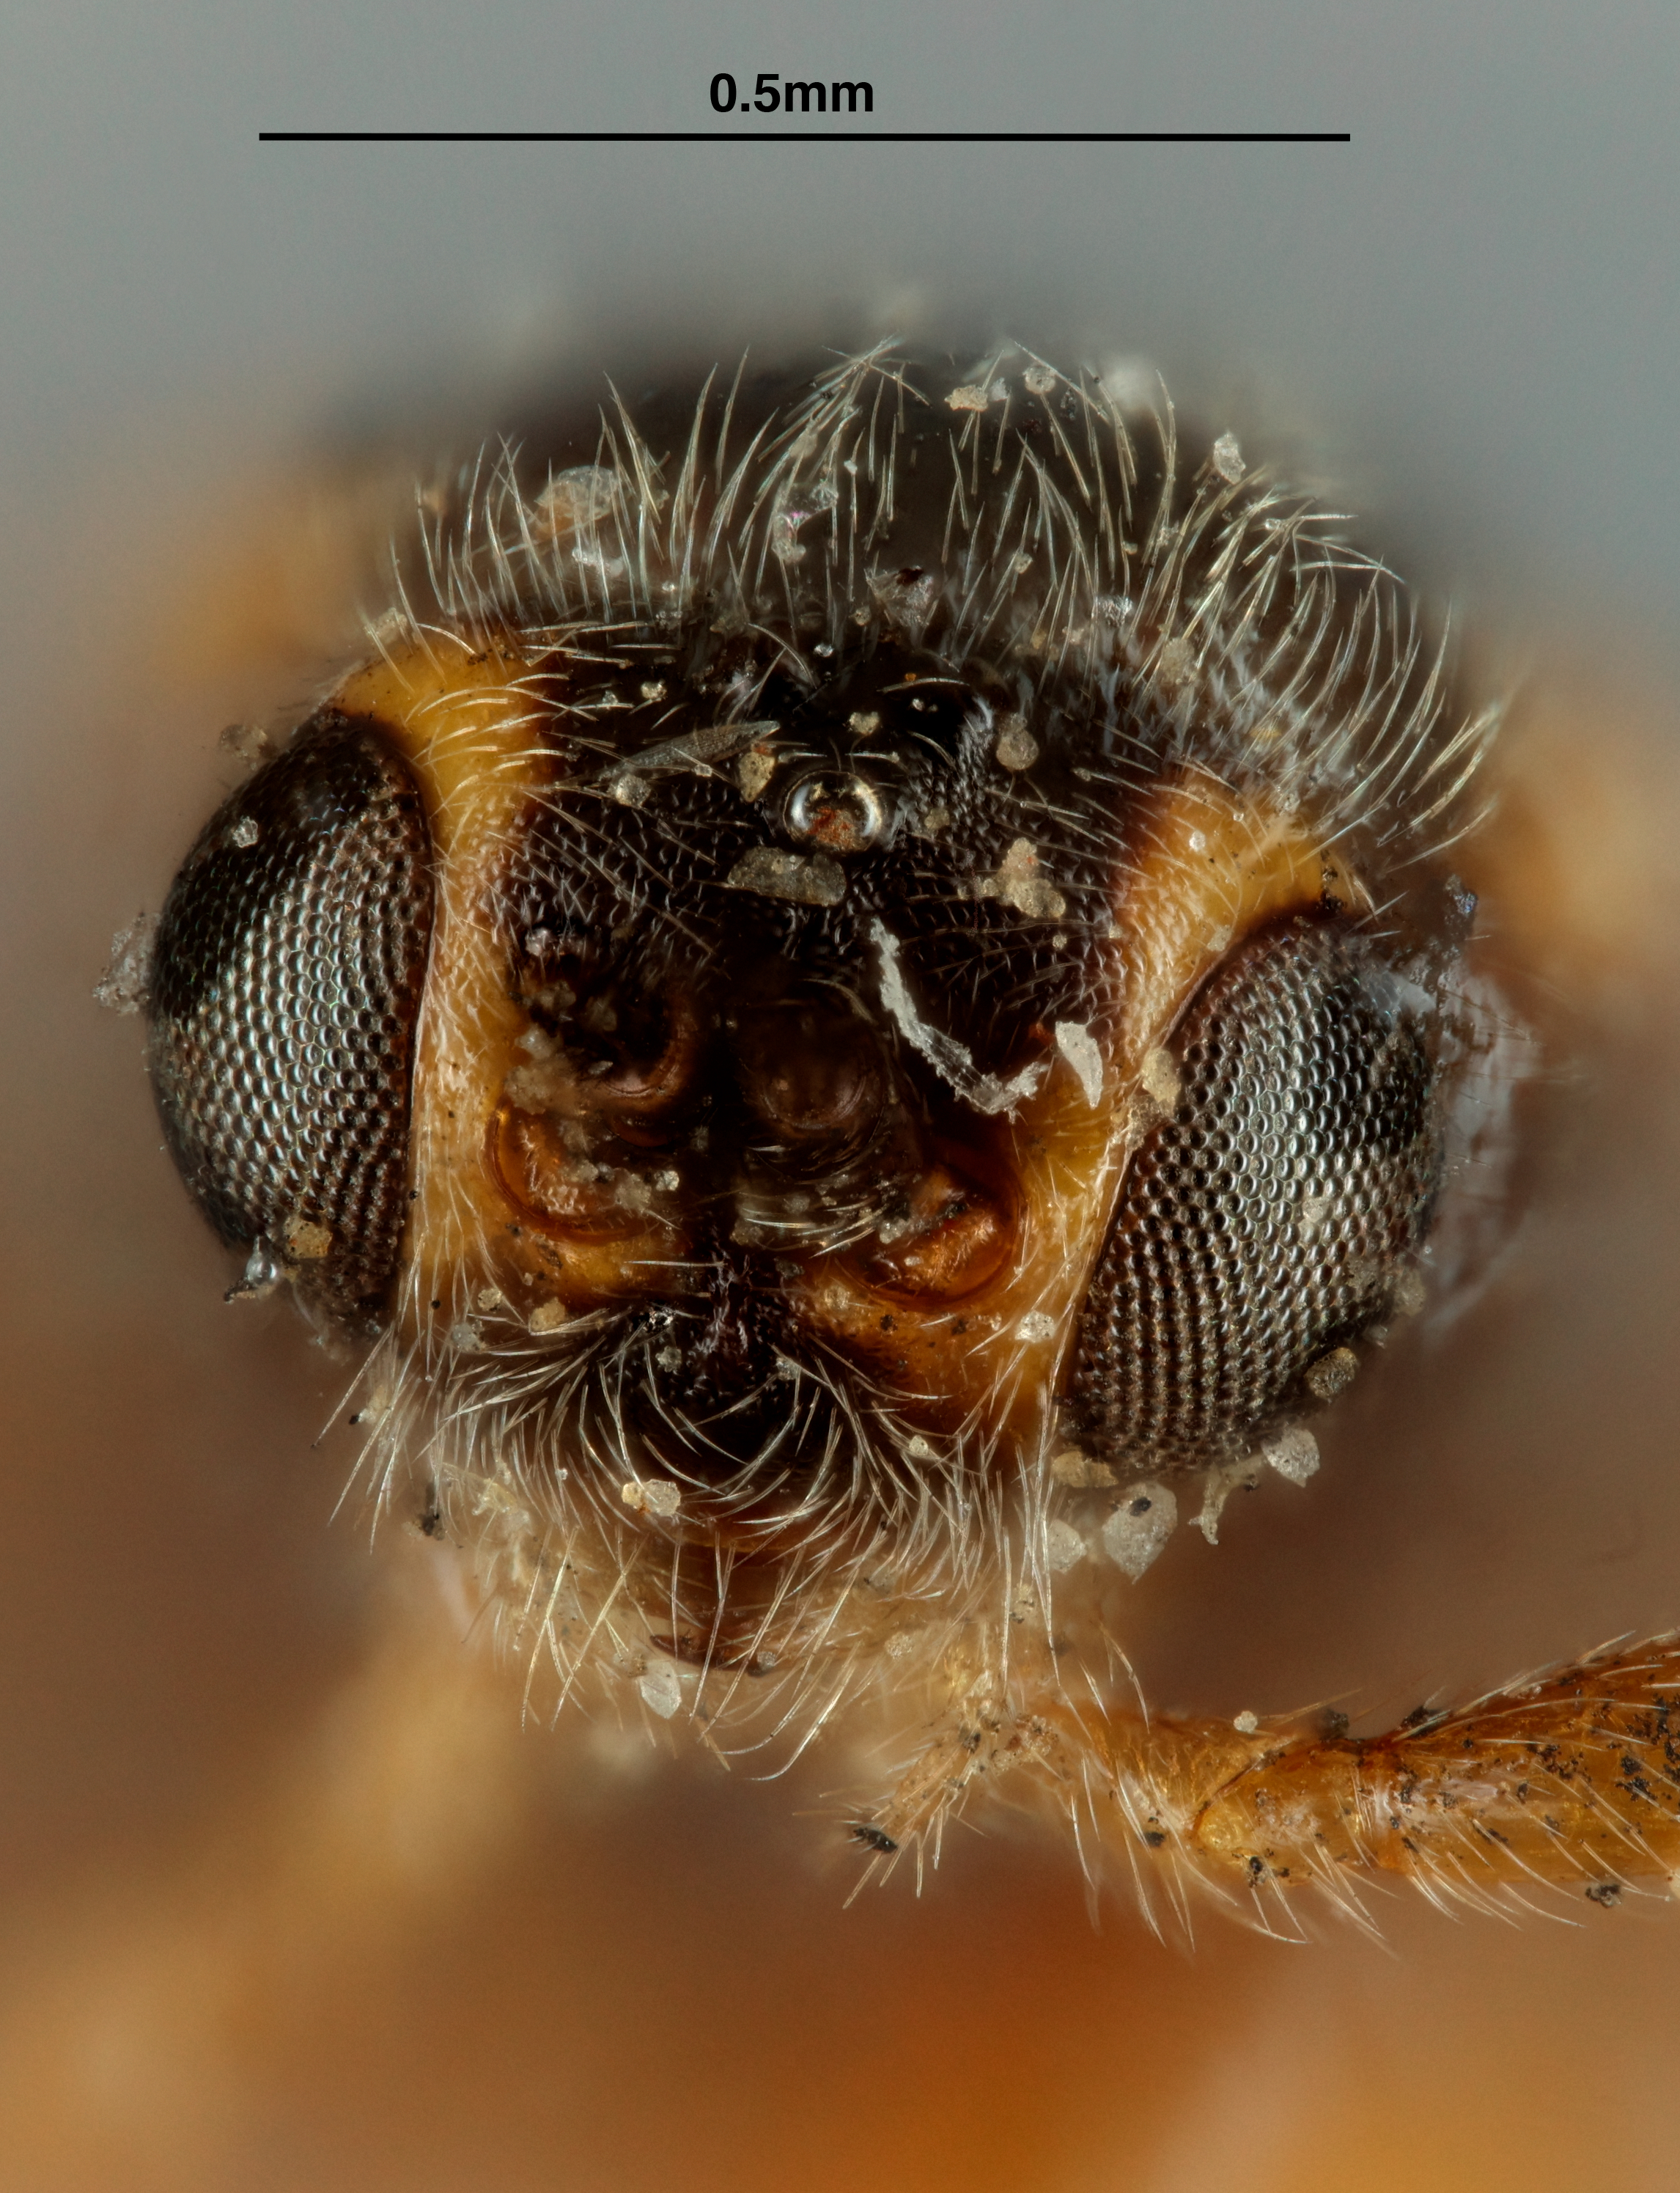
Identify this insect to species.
Habrobracon politiventris
